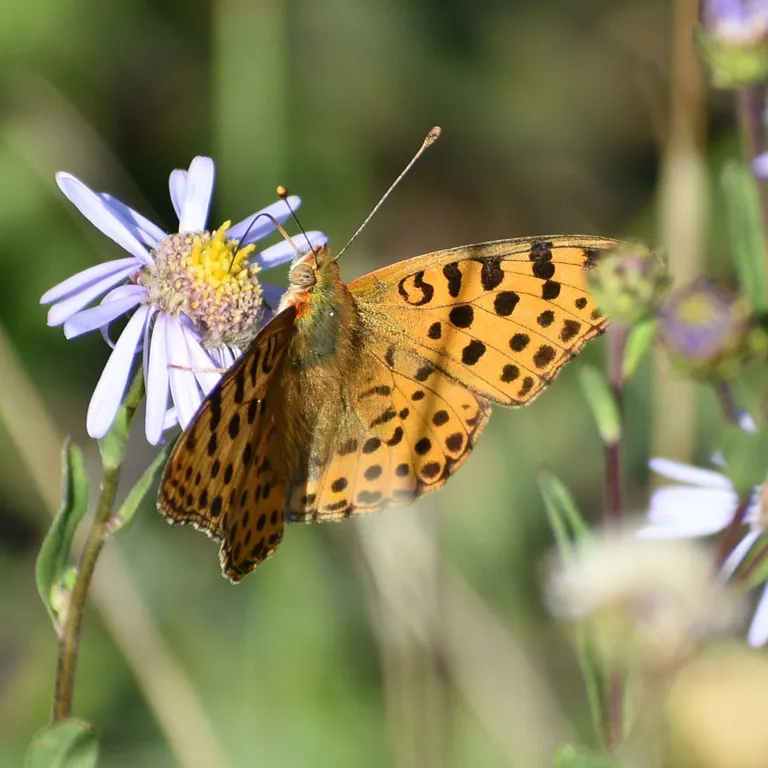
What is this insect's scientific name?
Issoria lathonia
